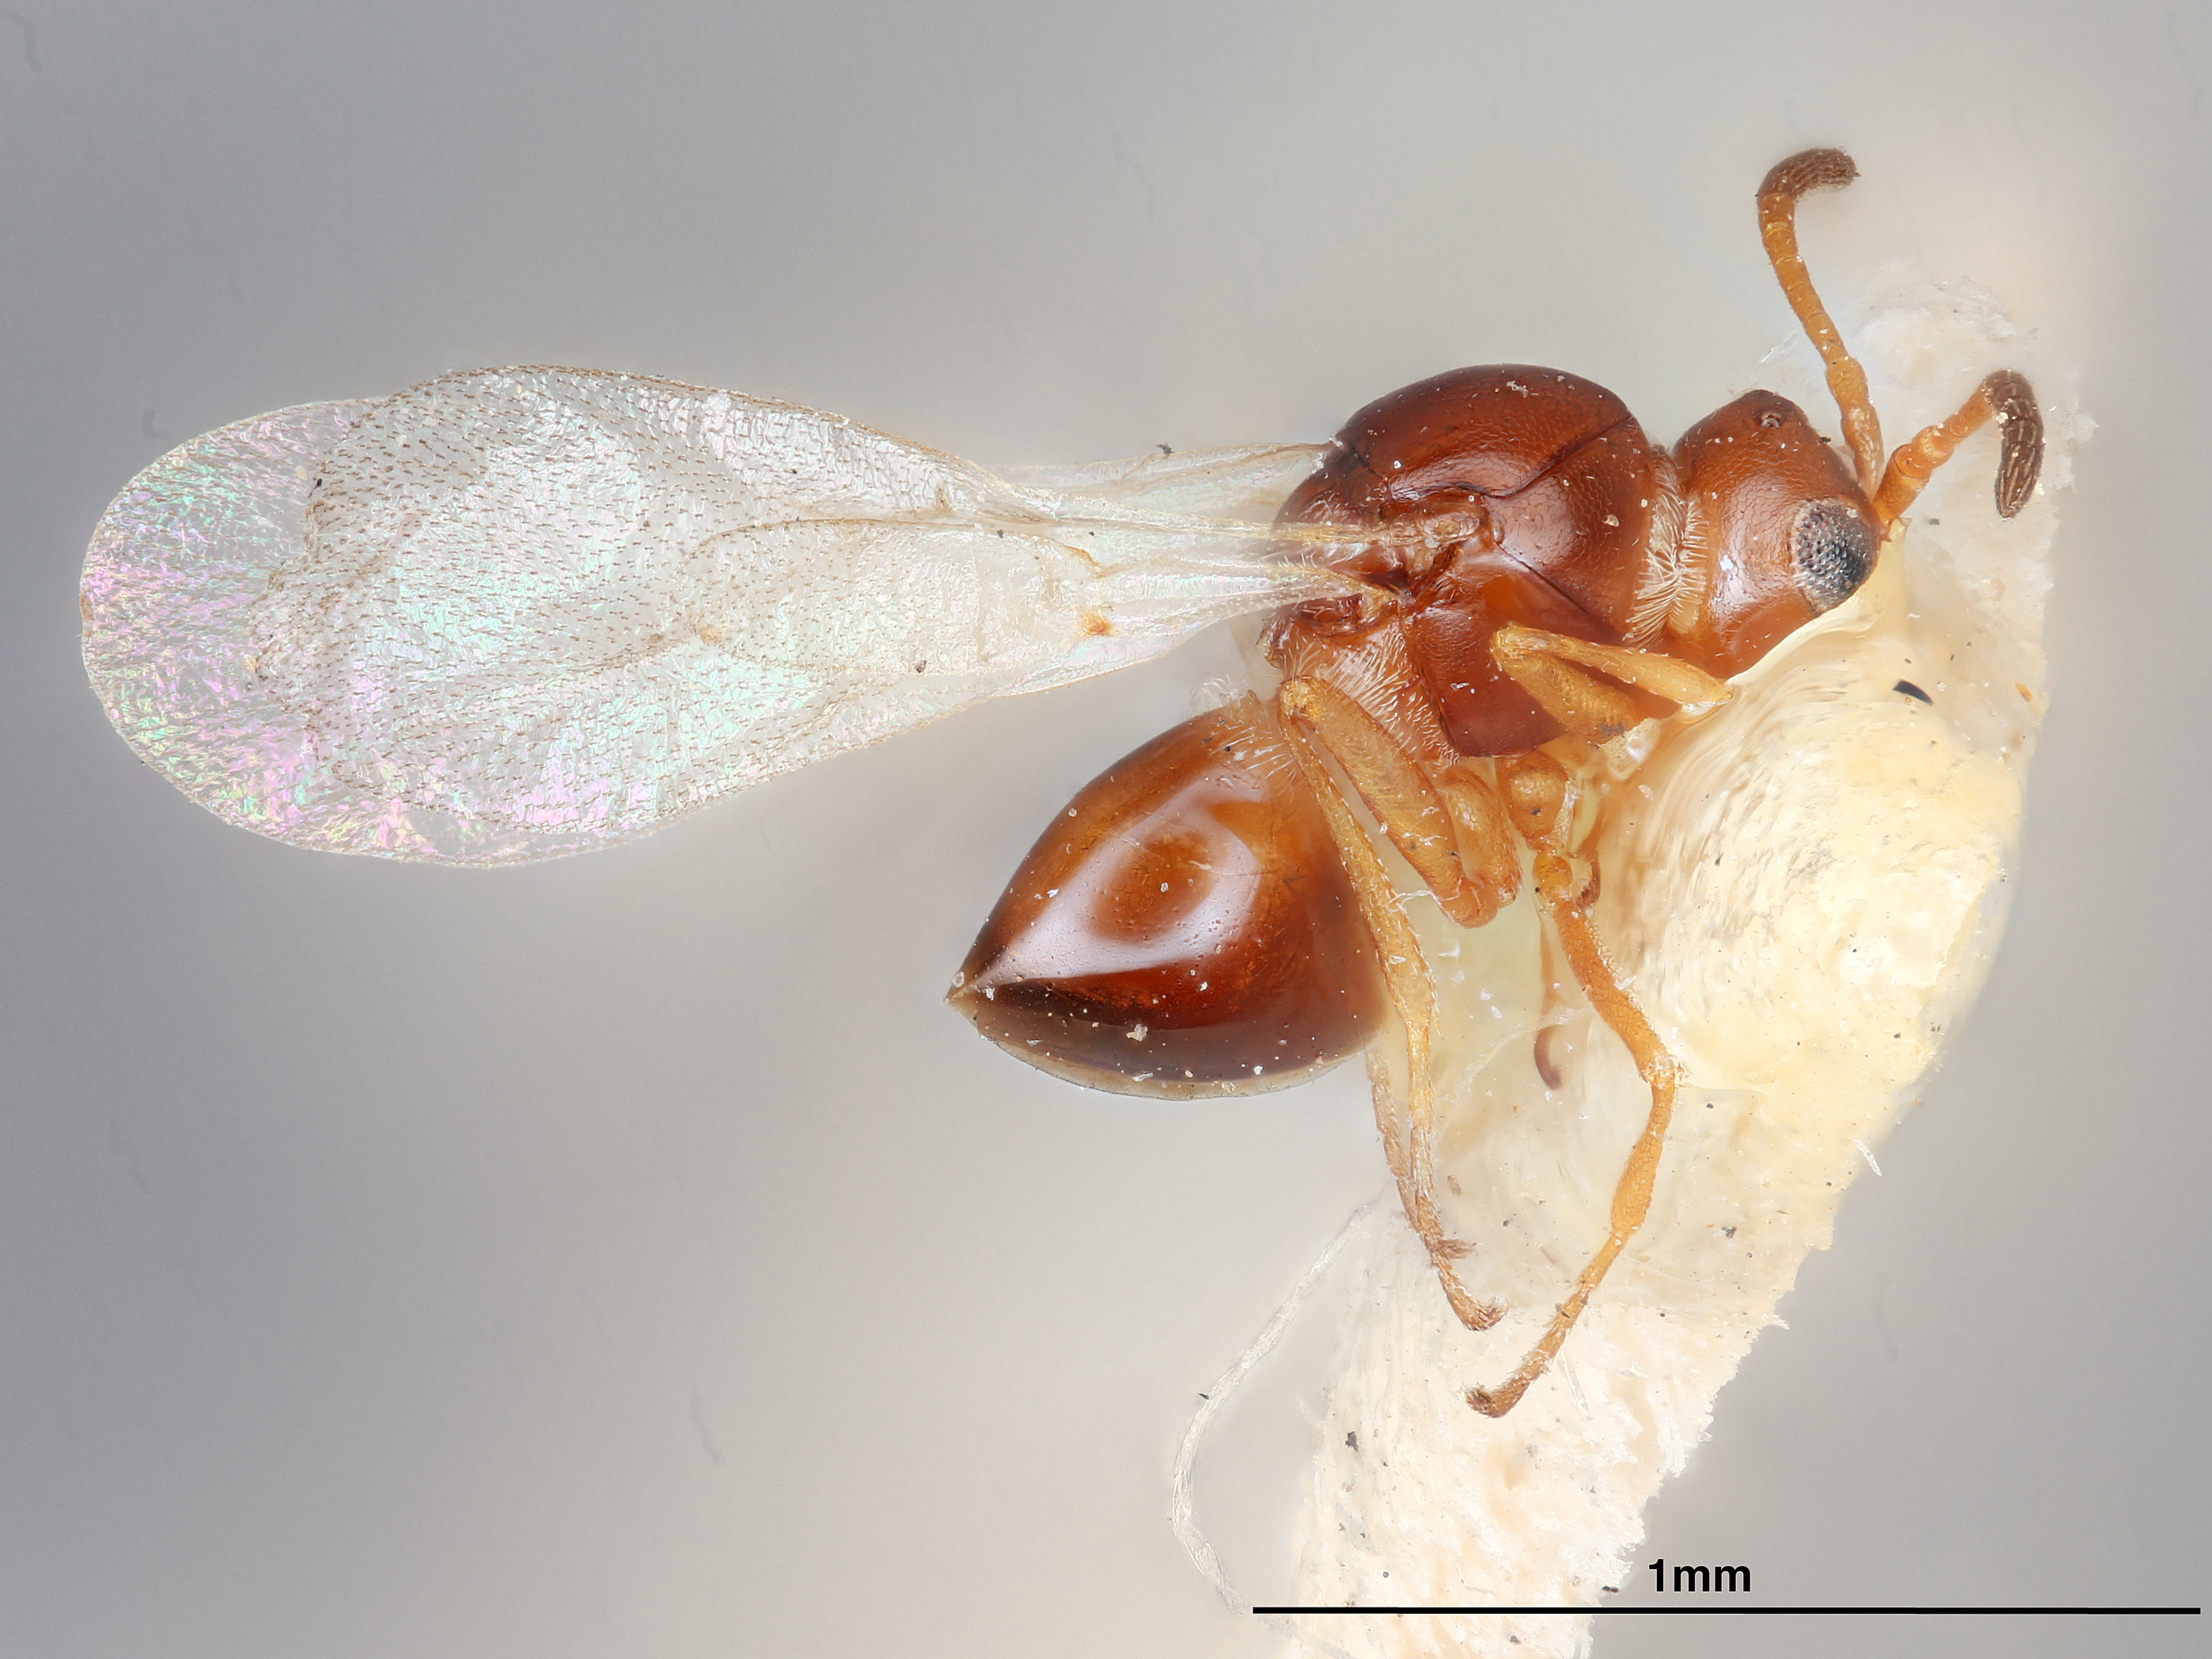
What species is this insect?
Lytoxysta brevipalpis
